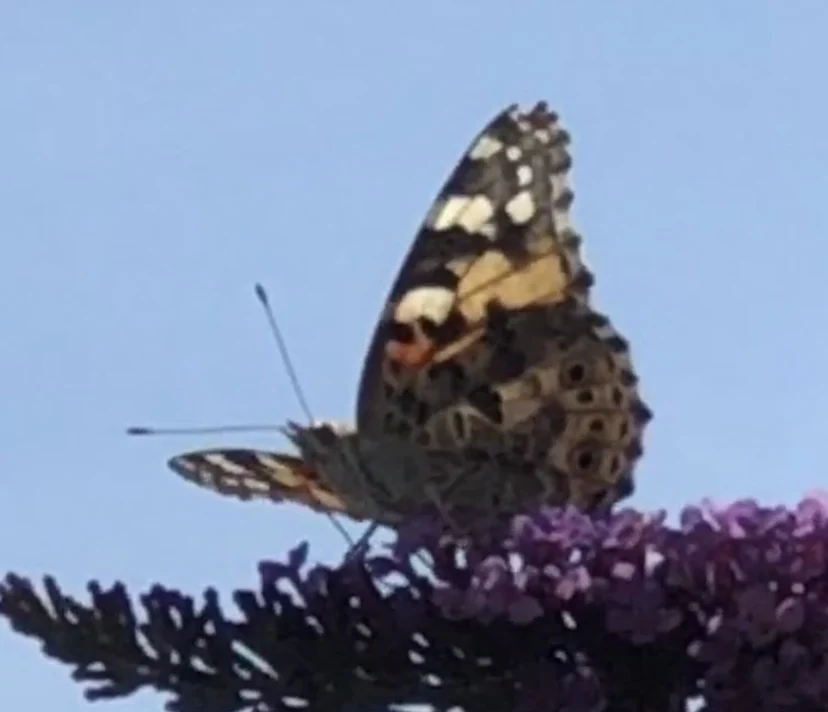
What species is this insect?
Vanessa cardui
